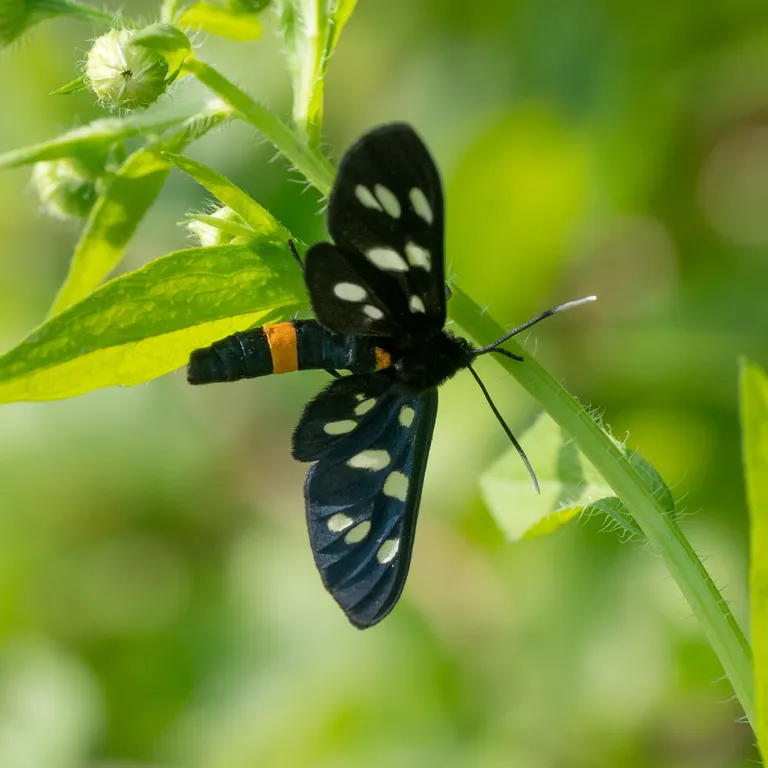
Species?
Amata phegea
